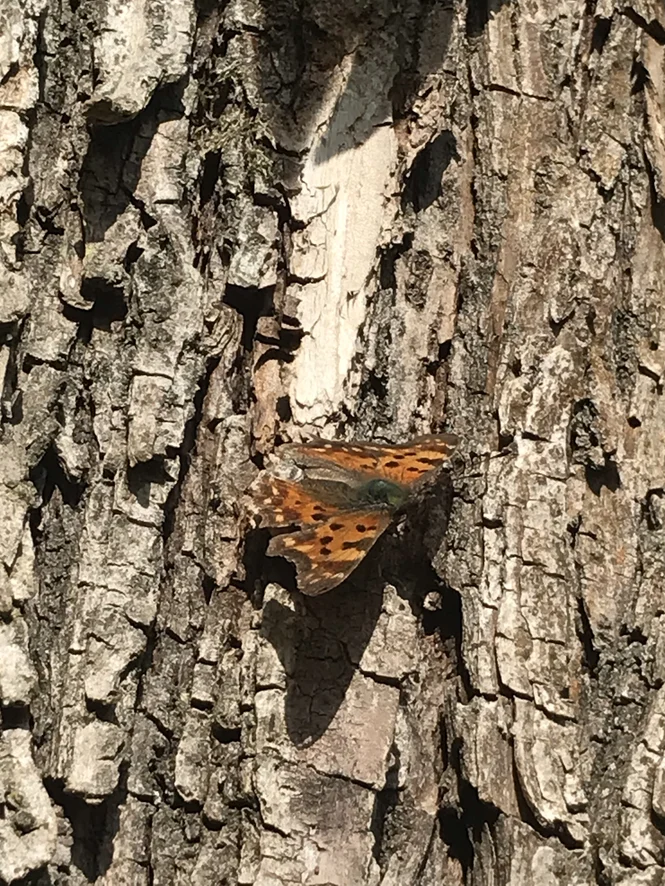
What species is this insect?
Polygonia c-album
